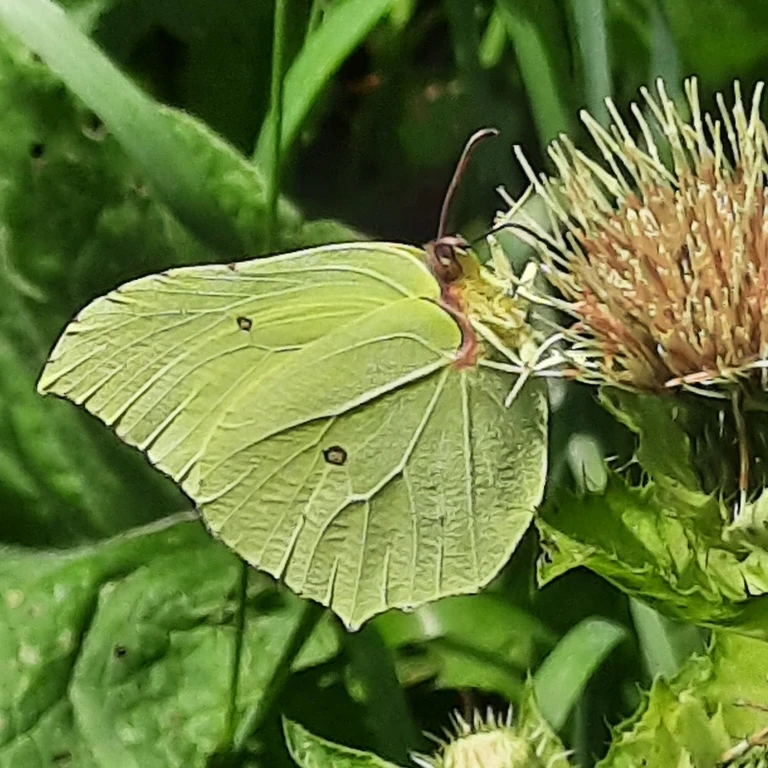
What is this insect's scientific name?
Gonepteryx rhamni
